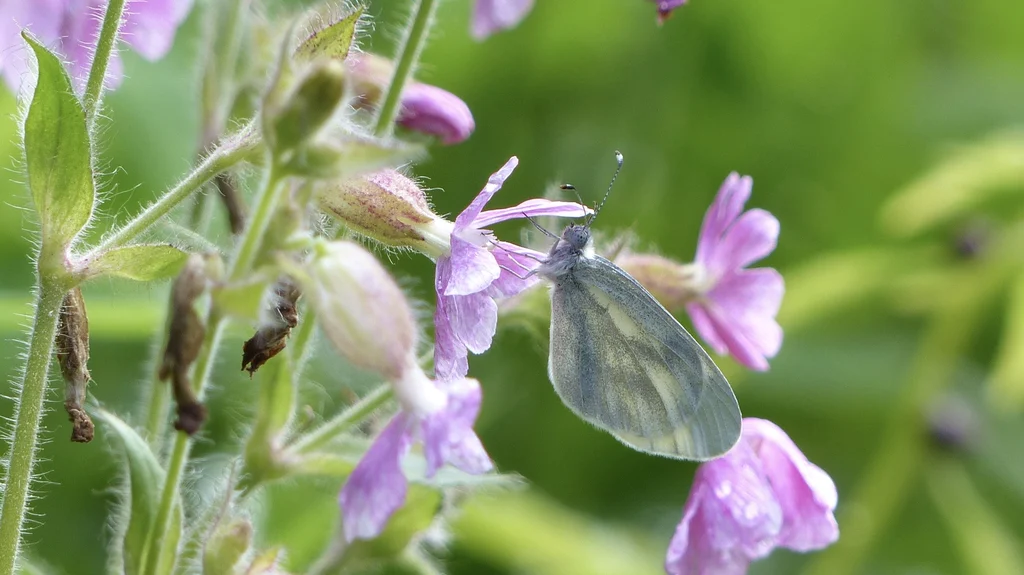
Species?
Leptidea sinapis/juvernica
